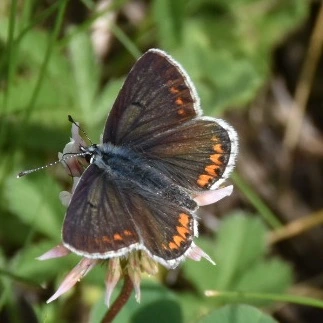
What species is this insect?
Aricia agestis/artaxerxes
